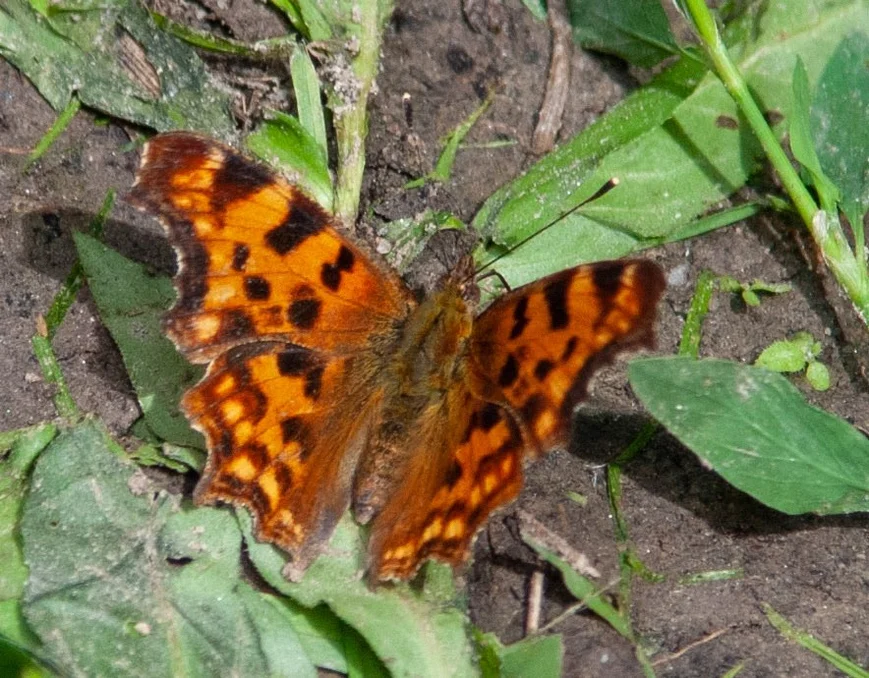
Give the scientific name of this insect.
Polygonia c-album
